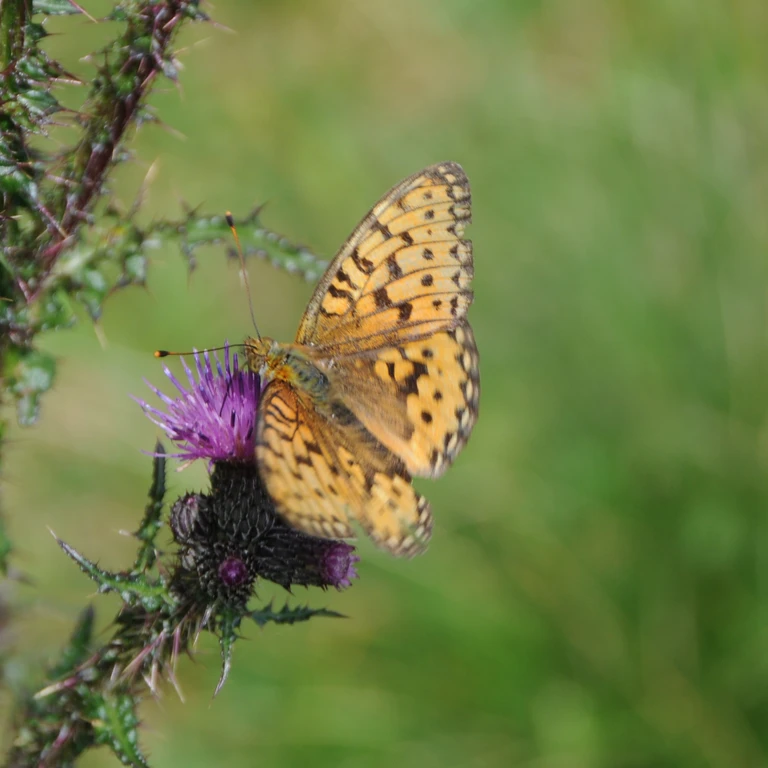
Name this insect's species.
Speyeria aglaja
